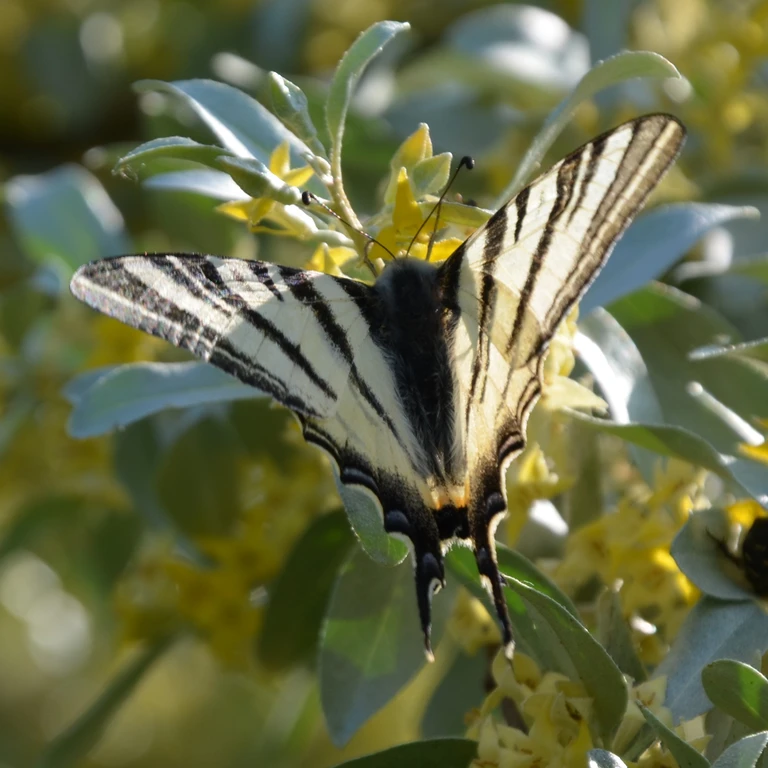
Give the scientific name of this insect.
Iphiclides podalirius
